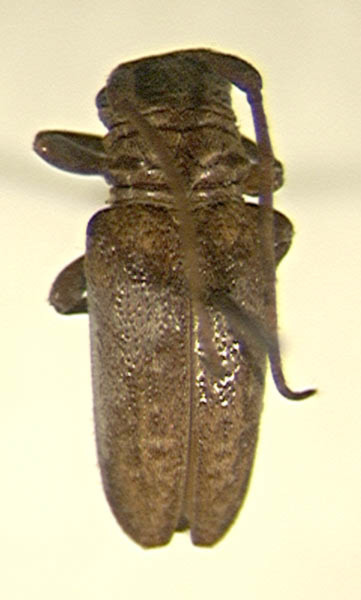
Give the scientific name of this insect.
Tetraulax albolateralis
